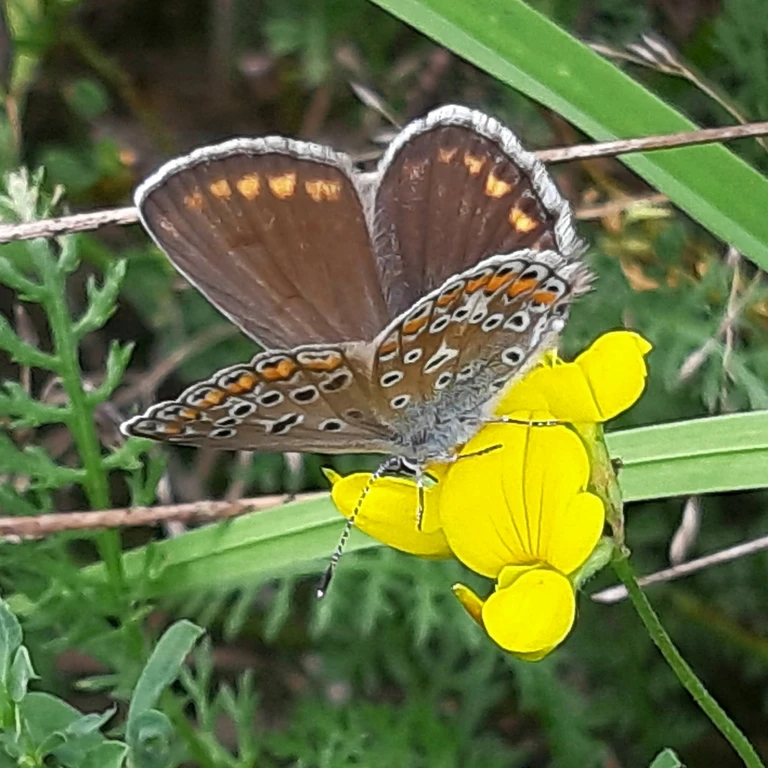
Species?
Polyommatus icarus
